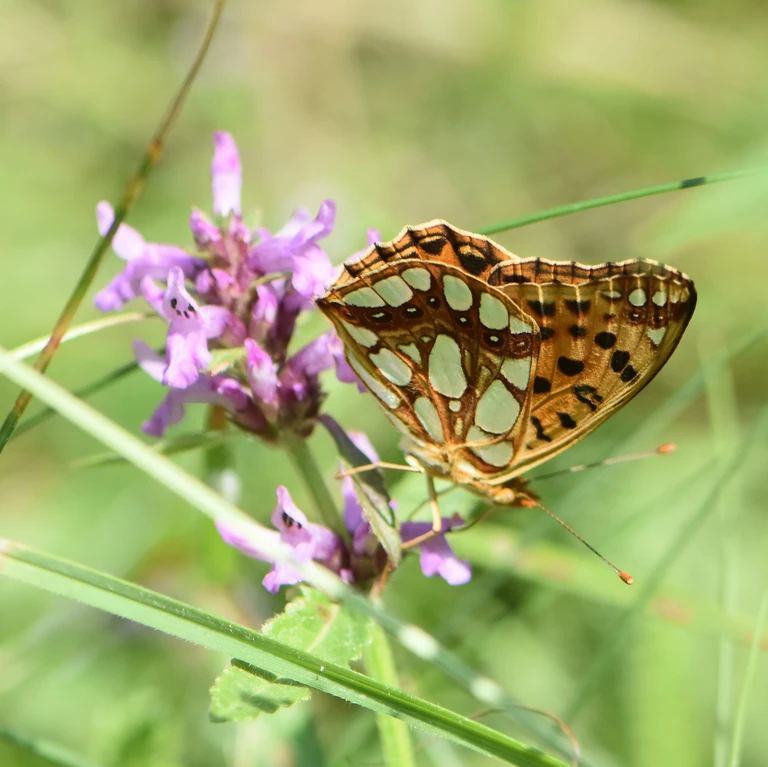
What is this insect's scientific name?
Issoria lathonia
